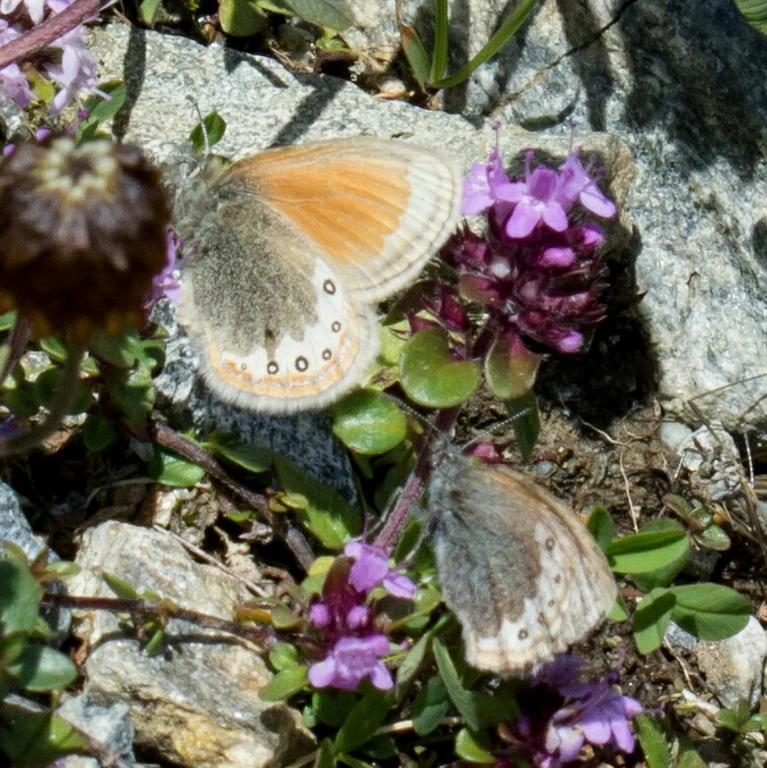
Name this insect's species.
Coenonympha gardetta
